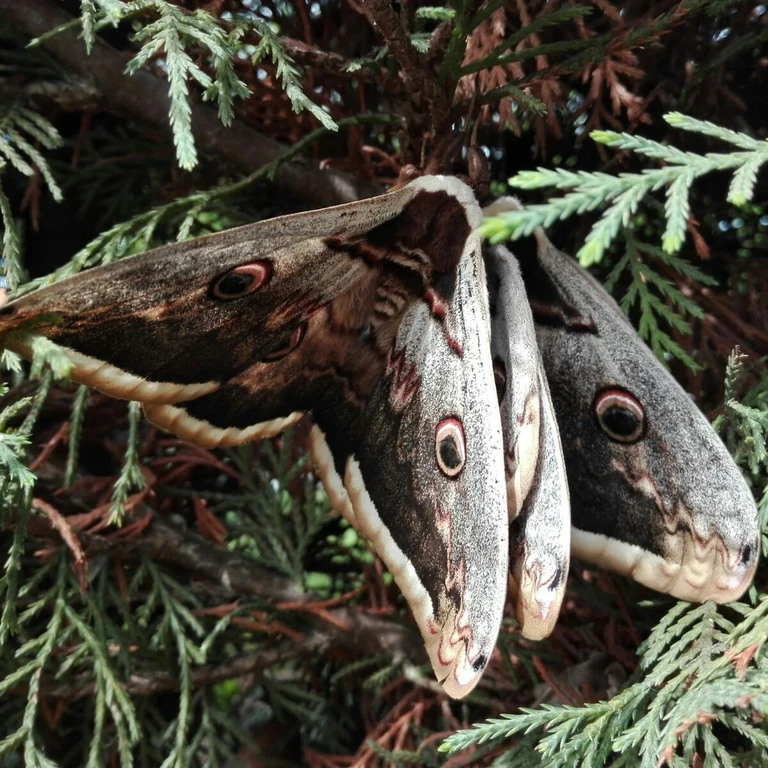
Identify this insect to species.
Saturnia pyri
